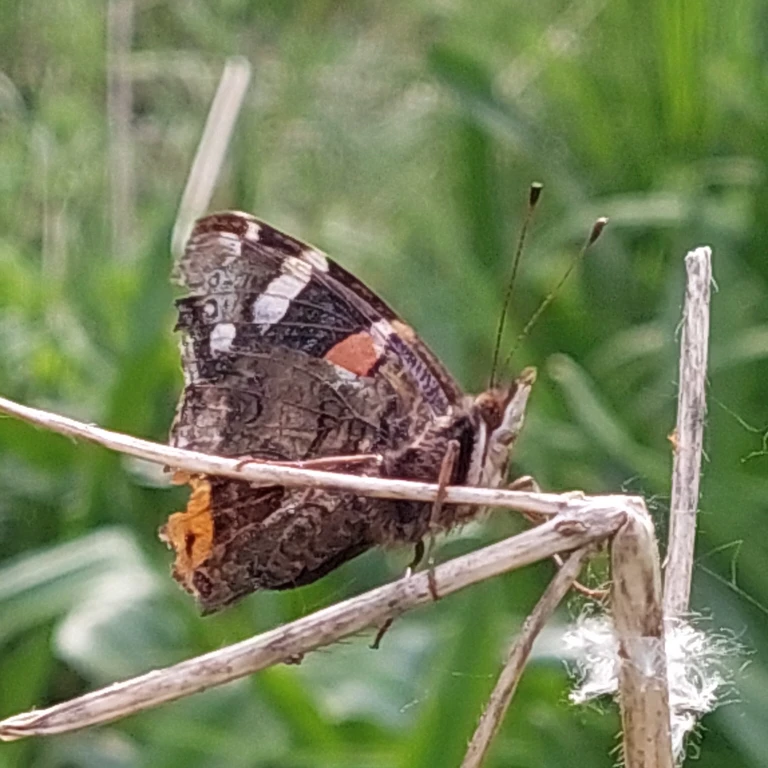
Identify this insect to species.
Vanessa atalanta
